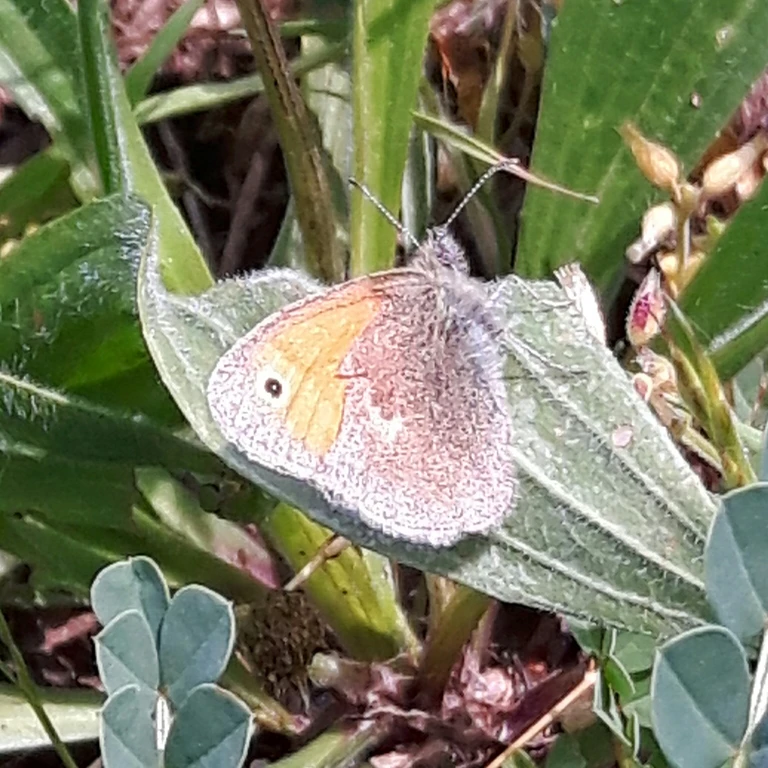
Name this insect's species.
Coenonympha pamphilus
